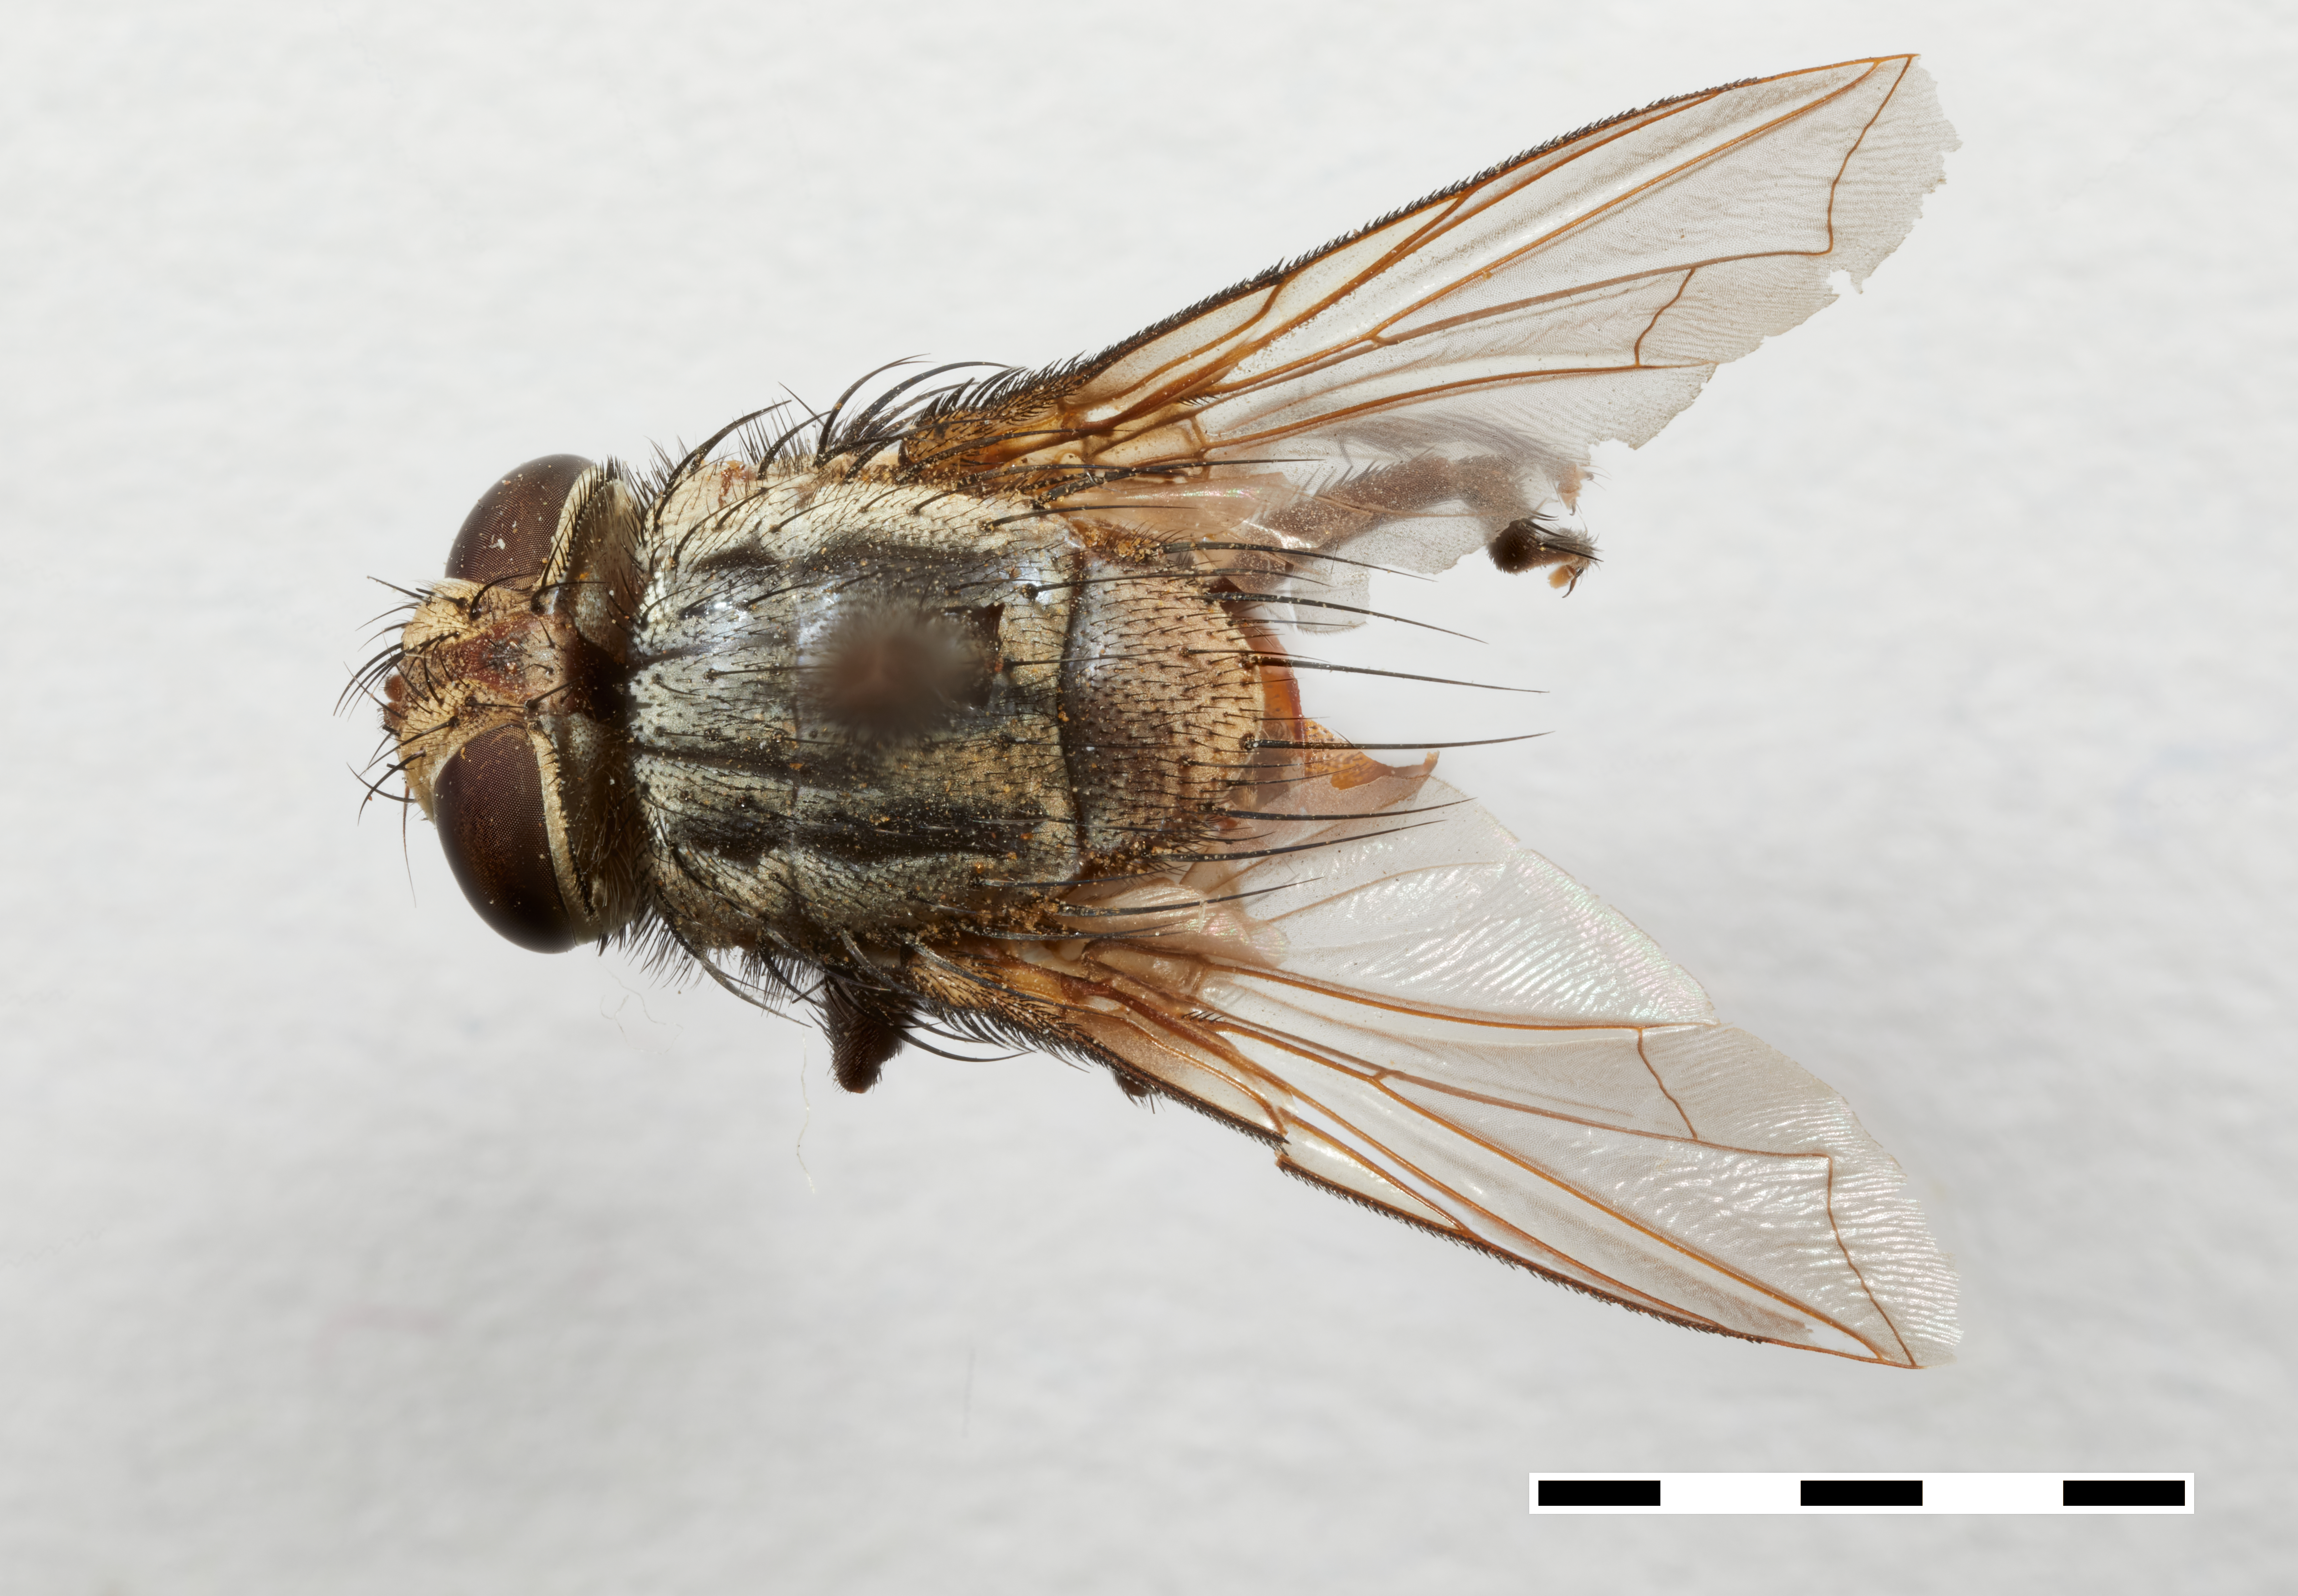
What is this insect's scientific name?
Atactosturmia politana
